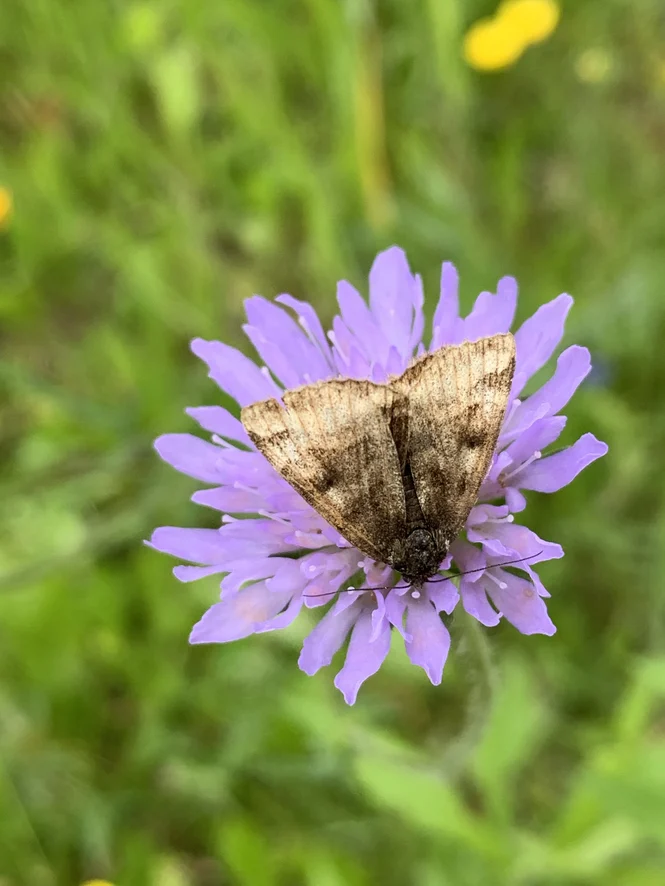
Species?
Euclidia glyphica
